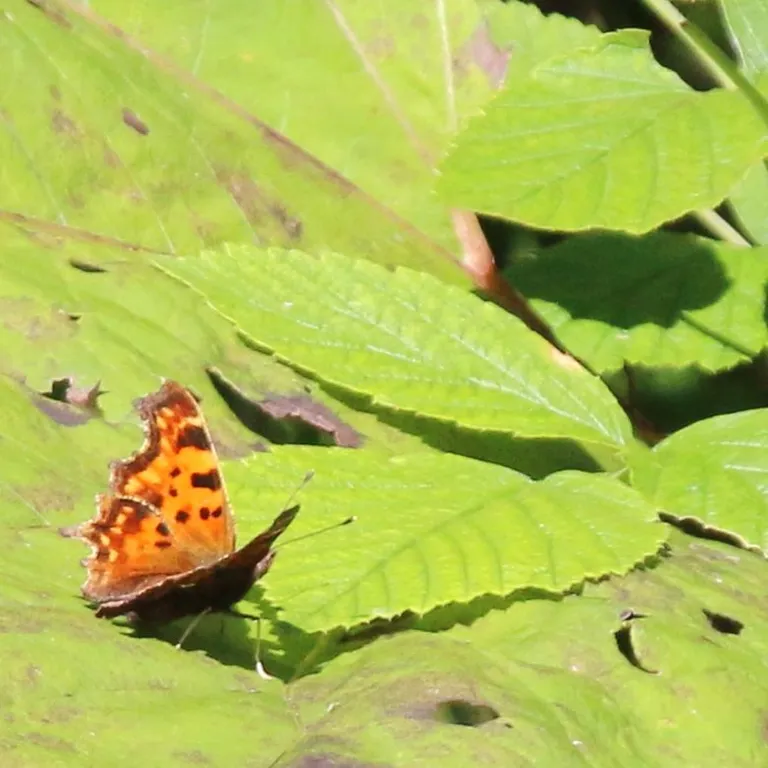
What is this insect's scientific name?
Polygonia c-album
